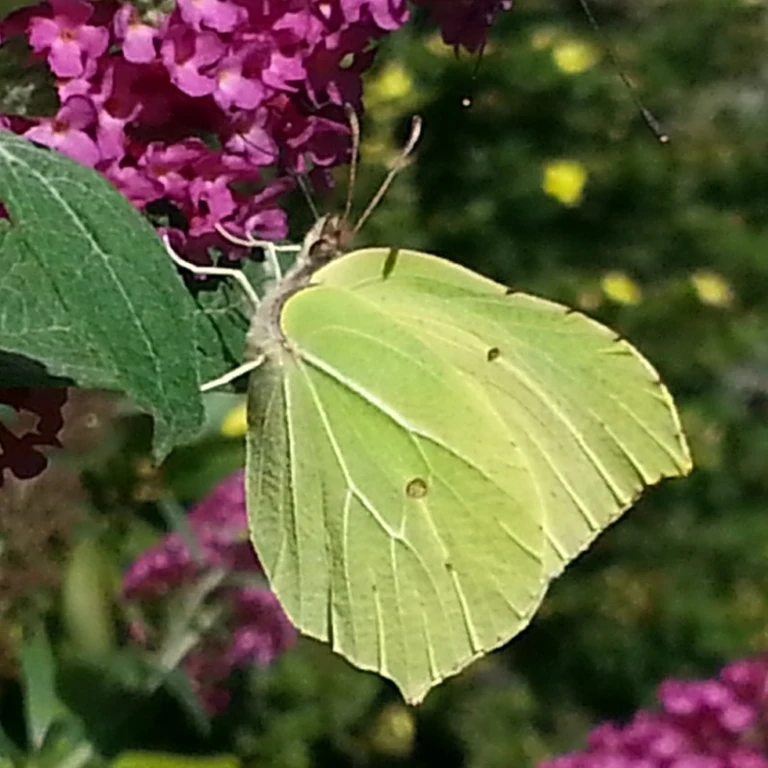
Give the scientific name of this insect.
Gonepteryx rhamni
